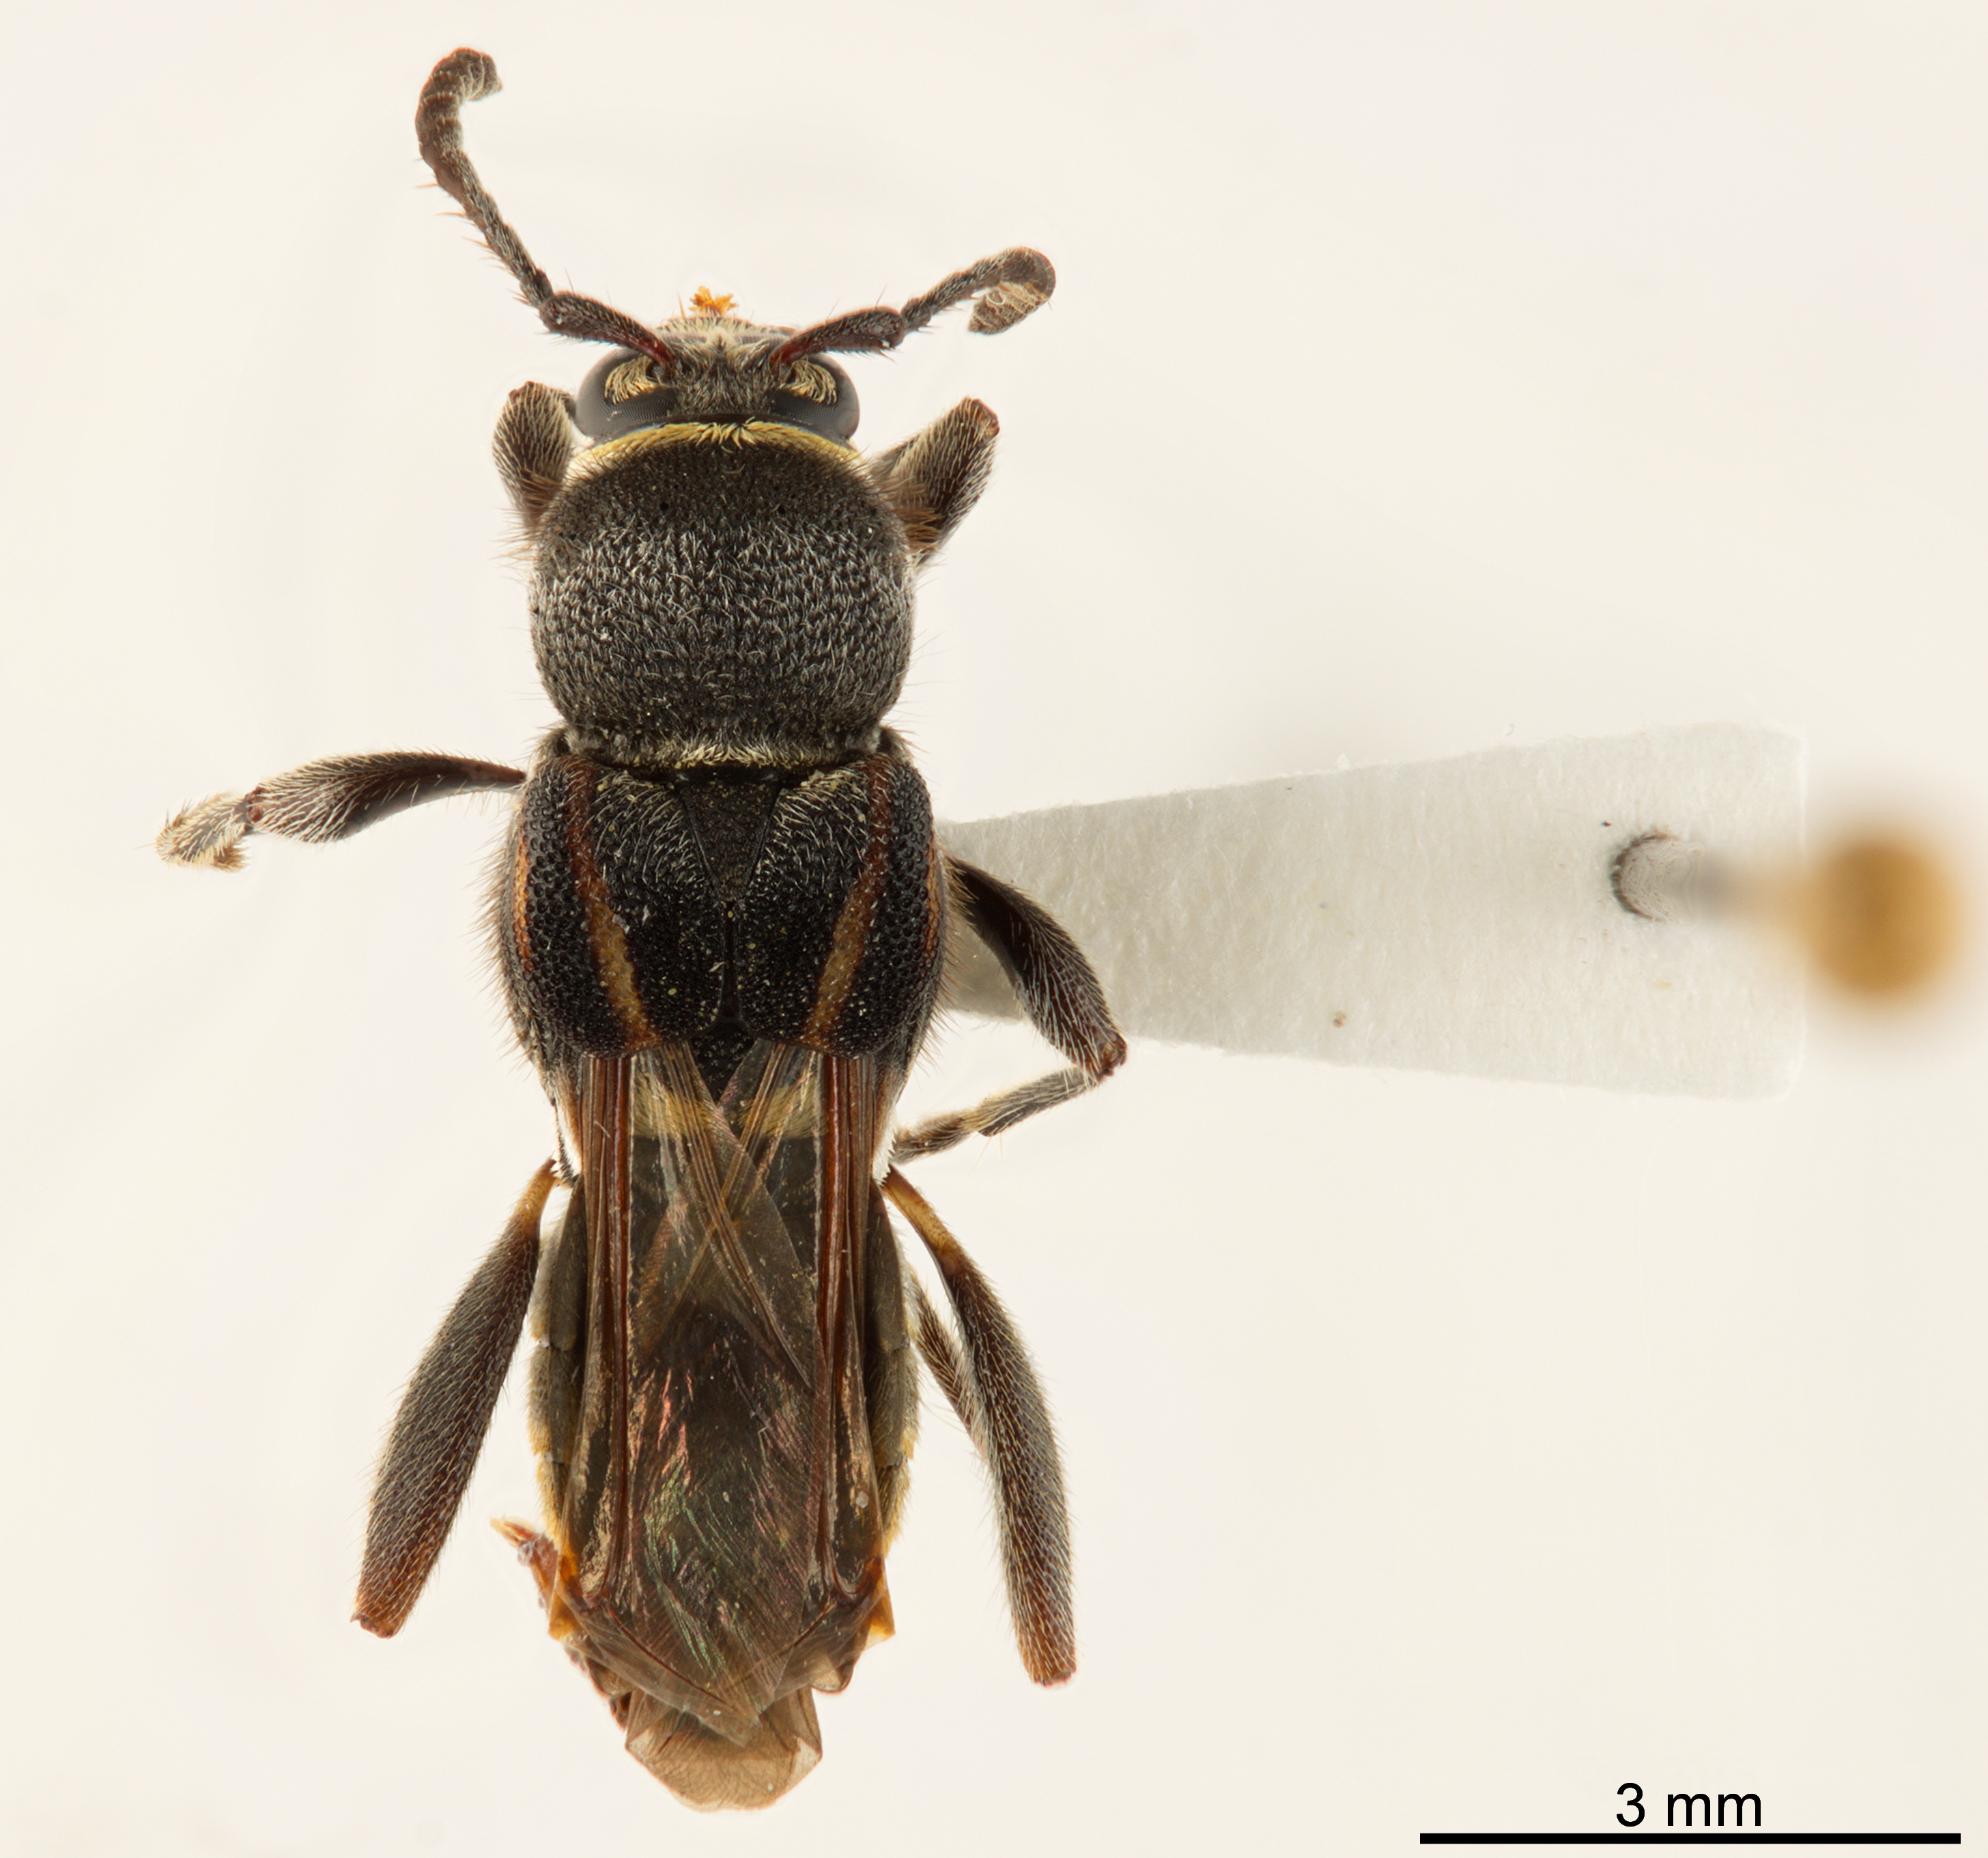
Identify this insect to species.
Tomopterus staphylinus
